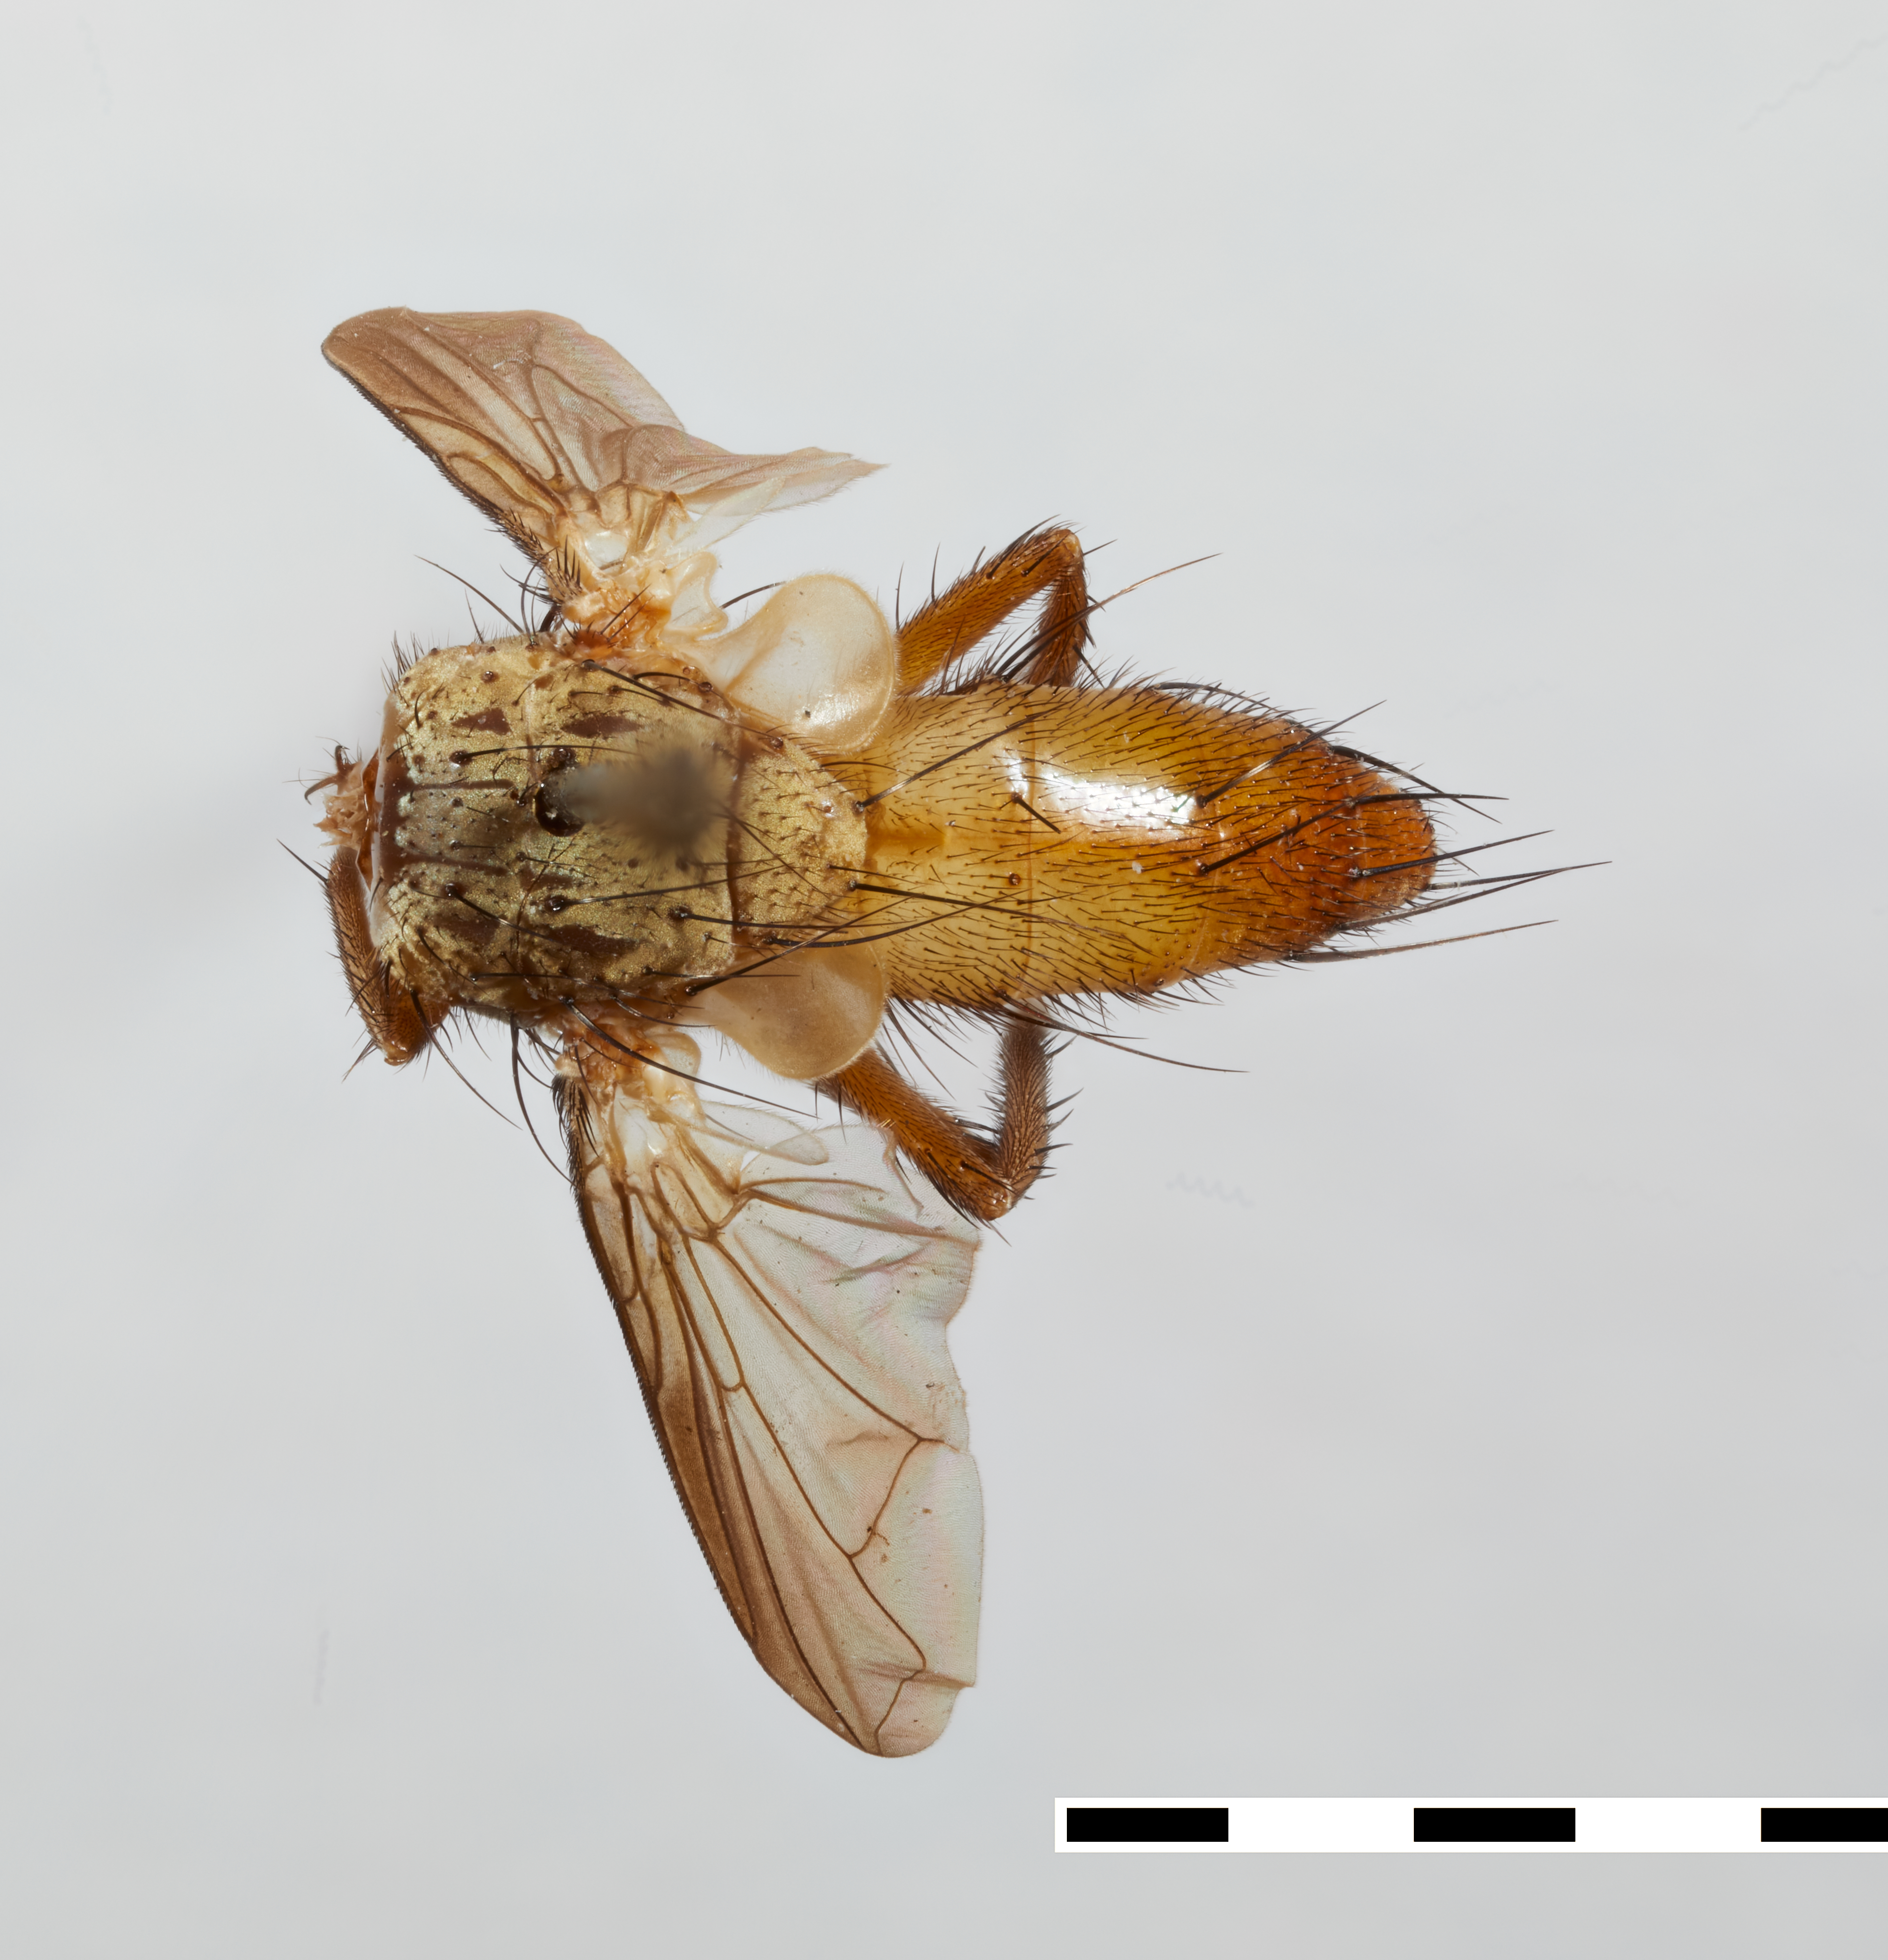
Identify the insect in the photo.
Opsoleskia flava
